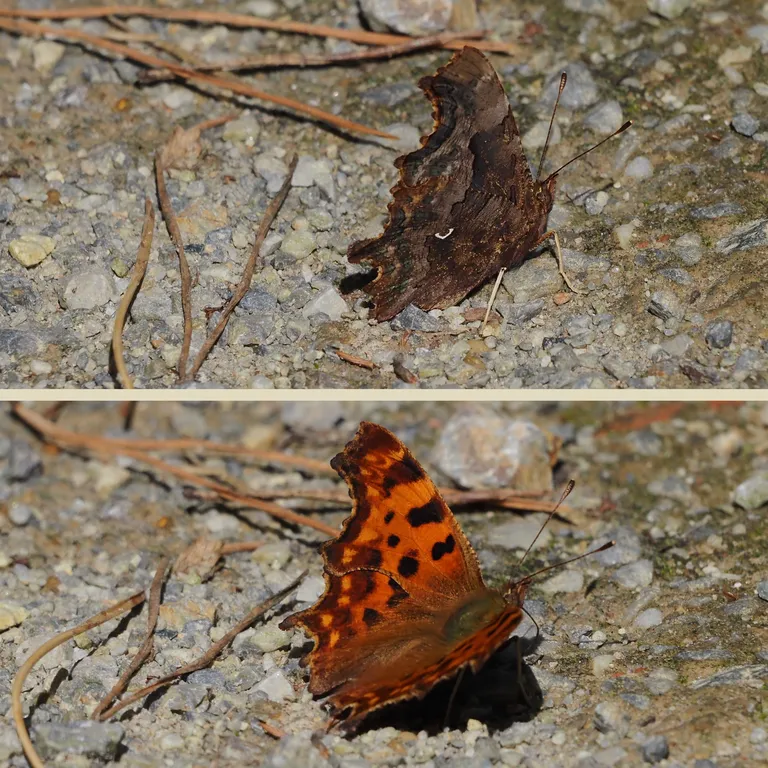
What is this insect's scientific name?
Polygonia c-album
